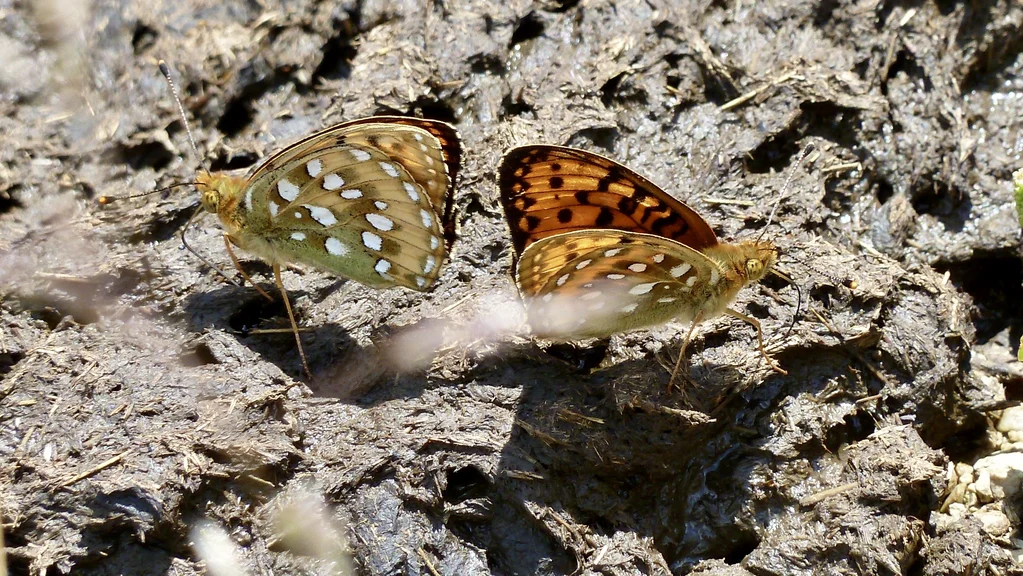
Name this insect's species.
Speyeria aglaja
